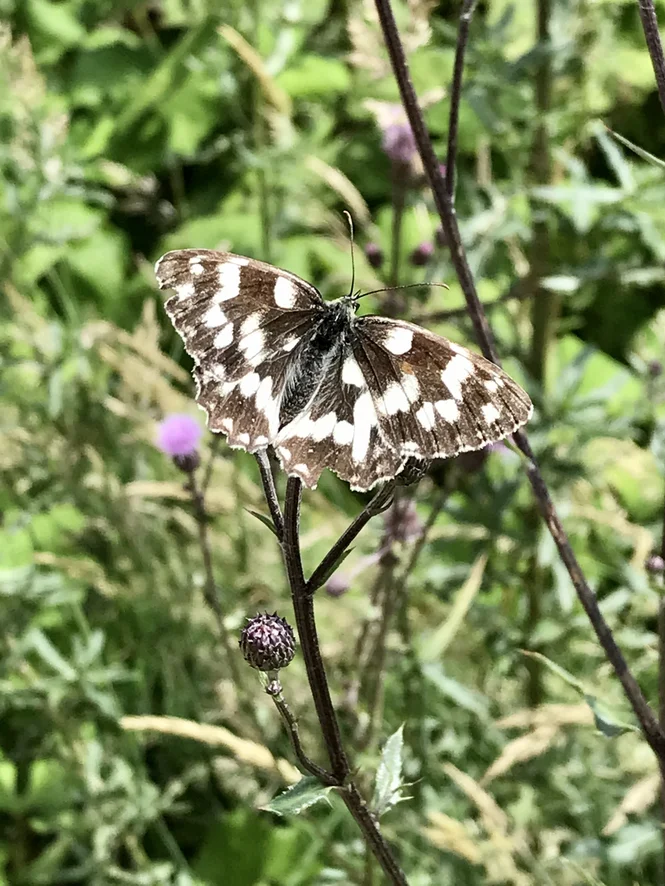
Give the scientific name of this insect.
Melanargia galathea
